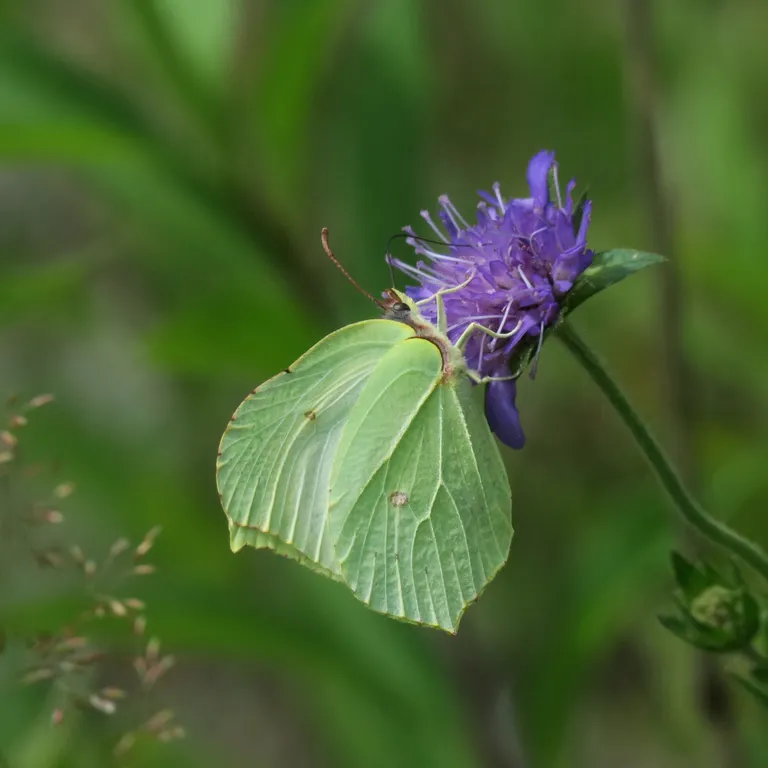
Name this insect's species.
Gonepteryx rhamni
